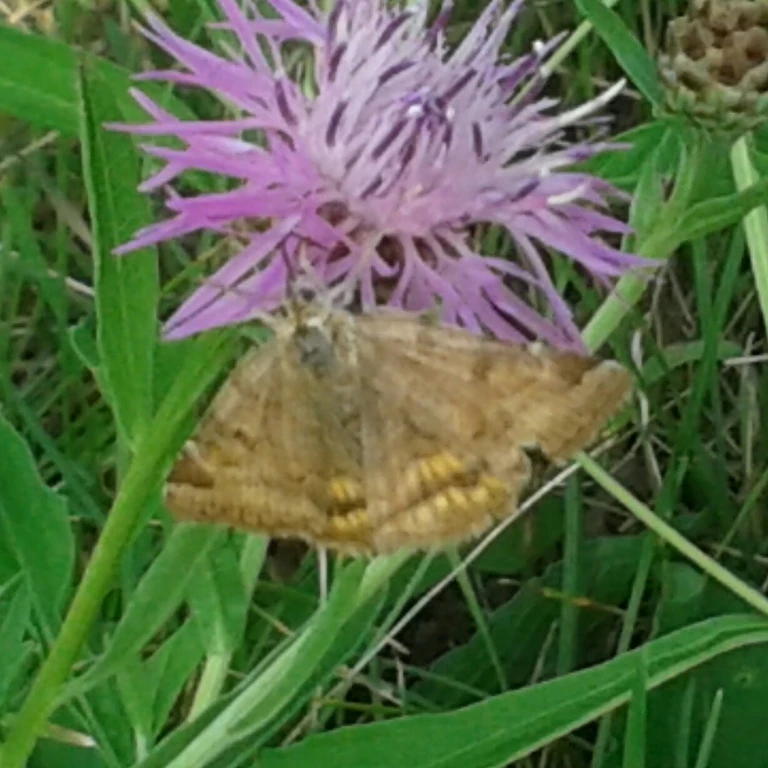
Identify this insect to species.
Euclidia glyphica
